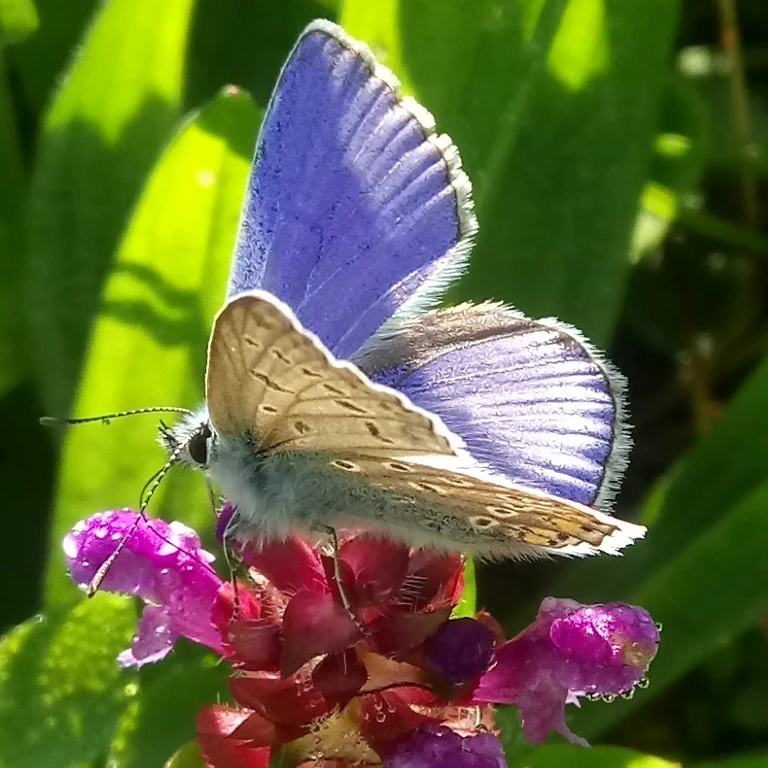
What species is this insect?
Polyommatus icarus
